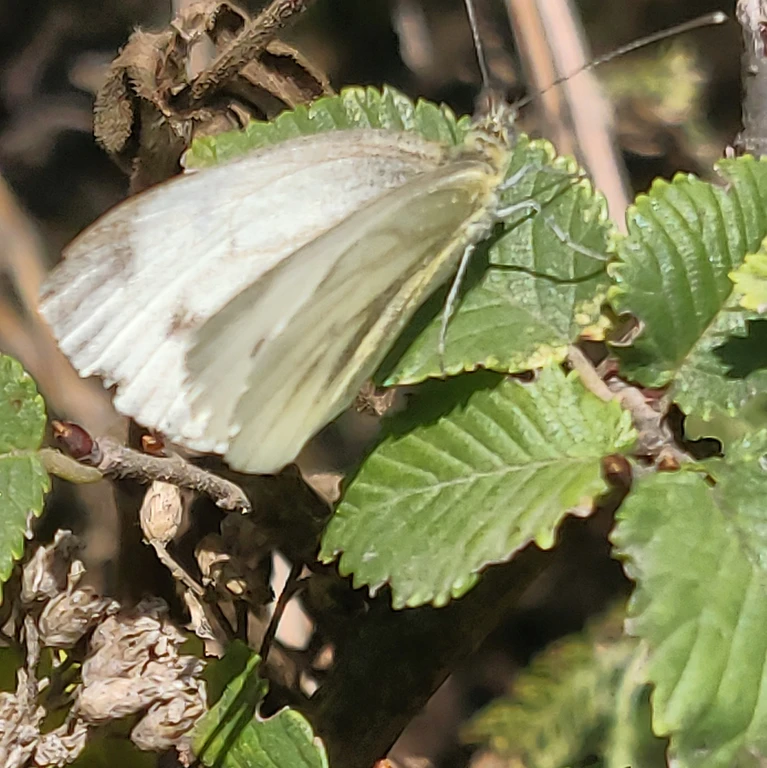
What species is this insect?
Pieris napi
